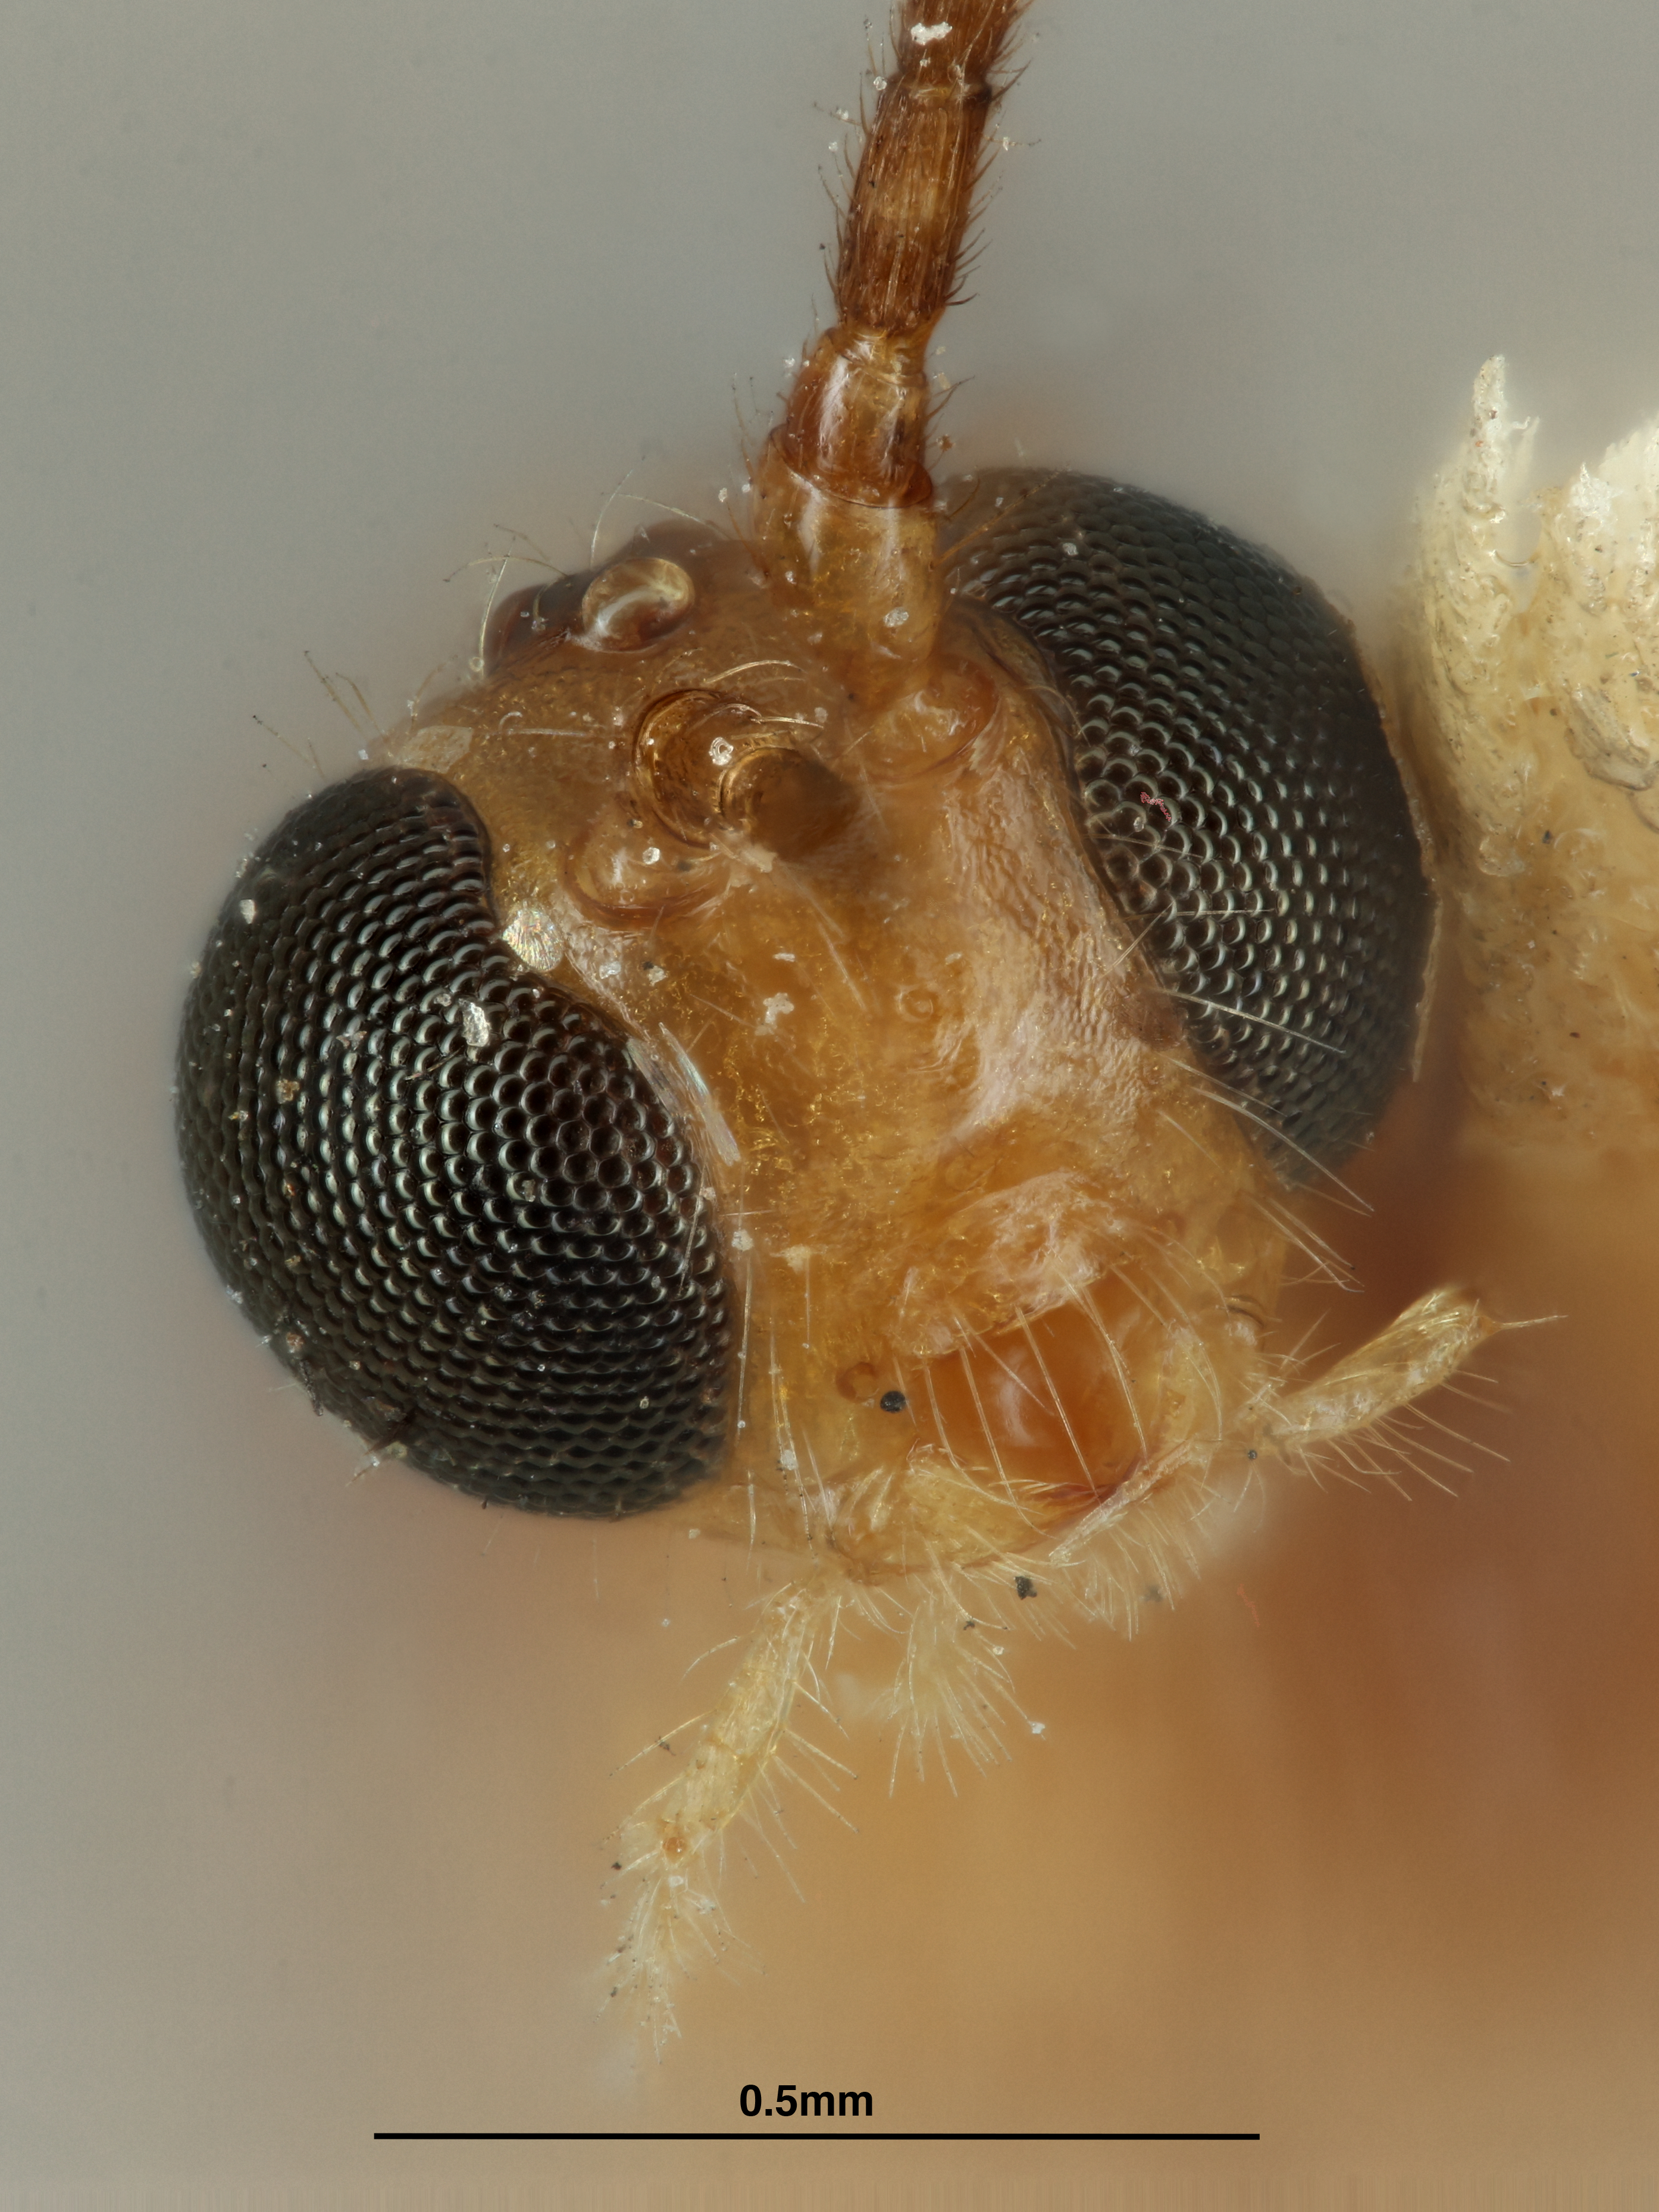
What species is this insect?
Rhyssalus brunneiventris
